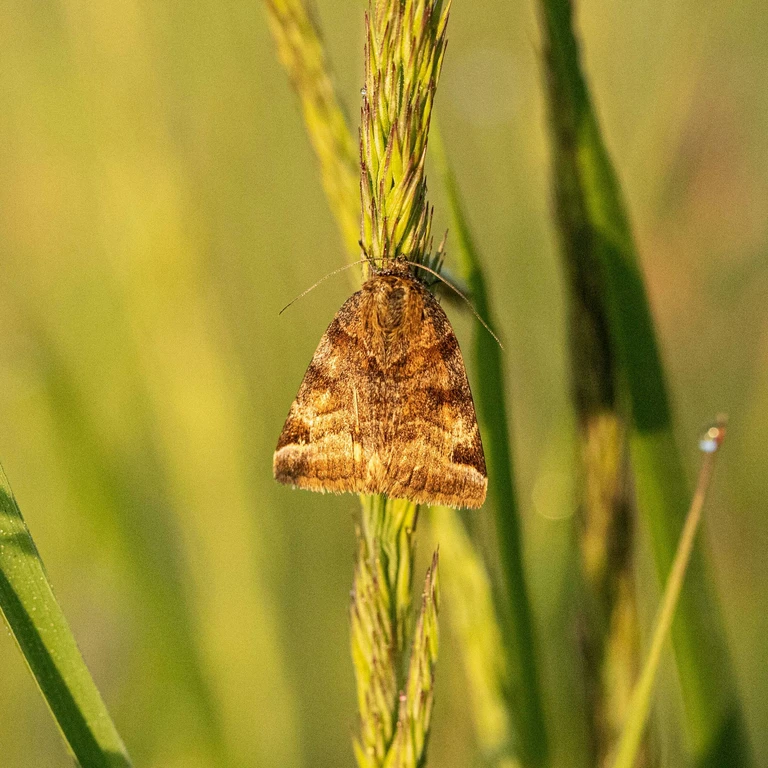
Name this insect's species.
Euclidia glyphica
